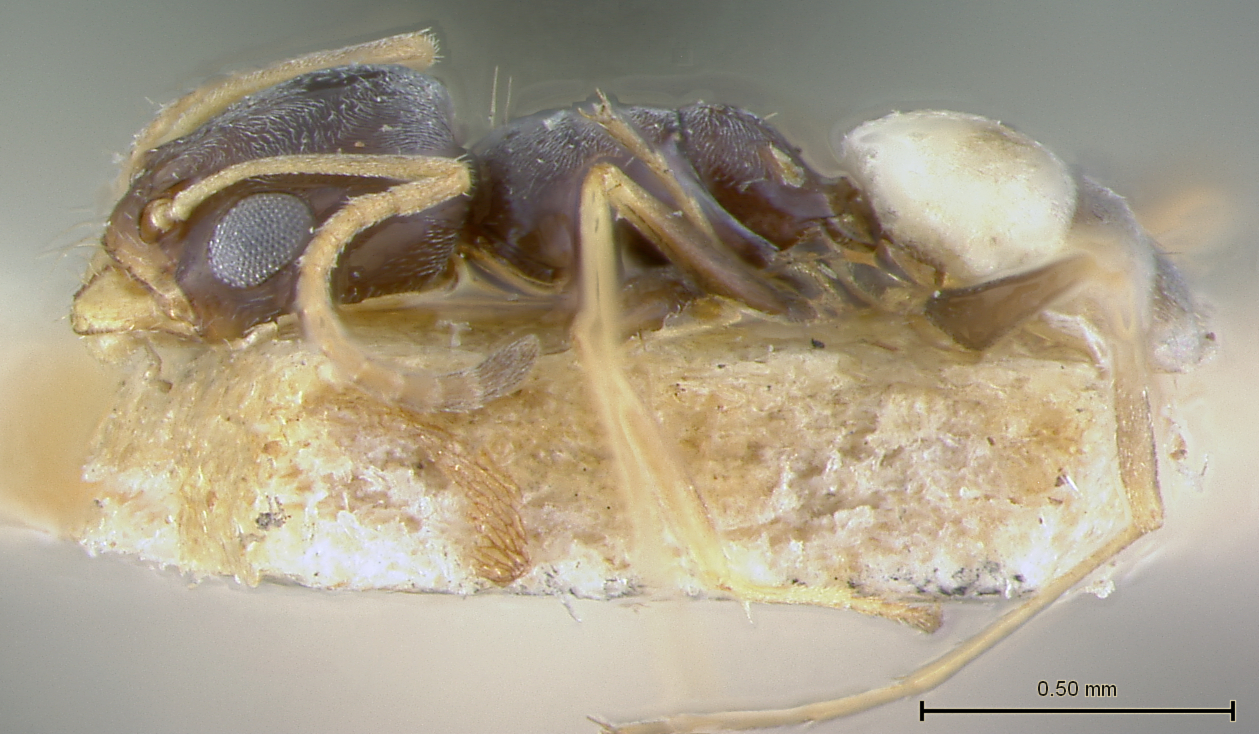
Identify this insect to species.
Forelius chlaybaeus
